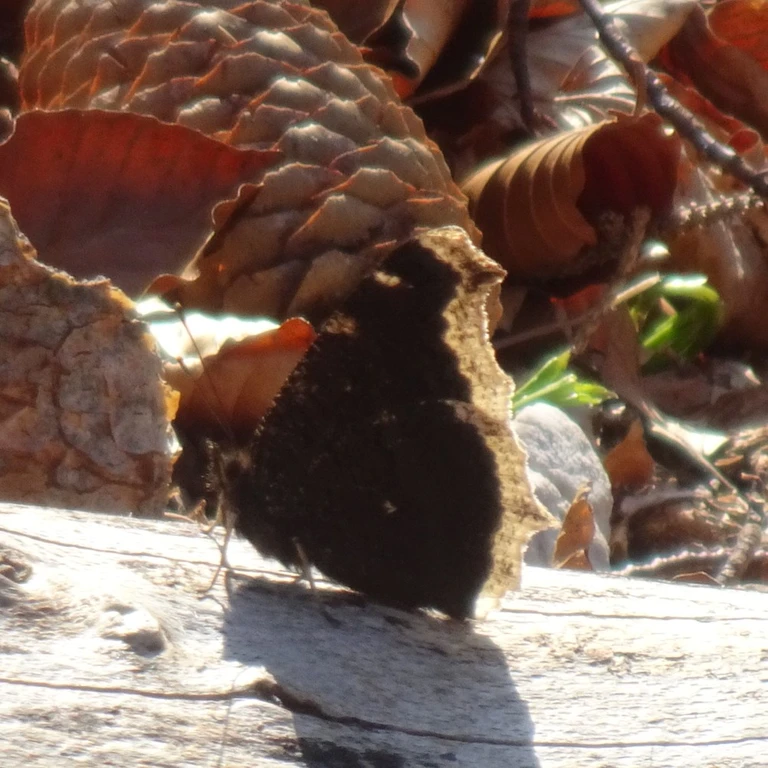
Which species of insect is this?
Nymphalis antiopa
